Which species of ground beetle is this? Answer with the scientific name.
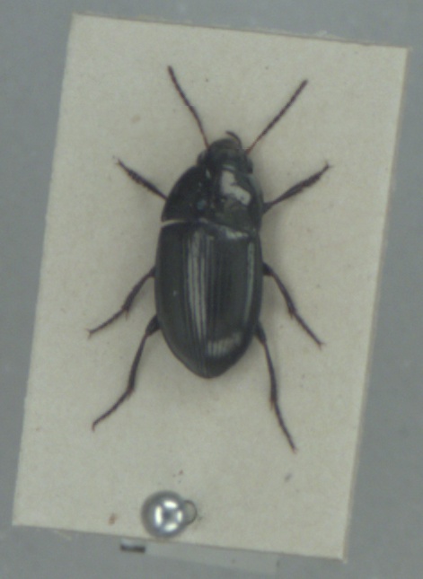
Amara convexior
